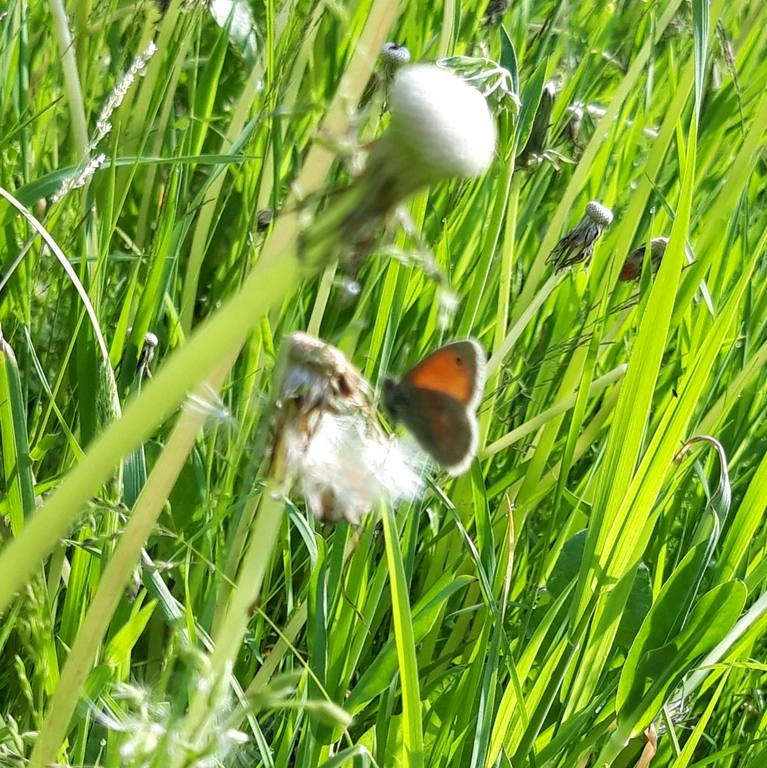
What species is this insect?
Coenonympha pamphilus
